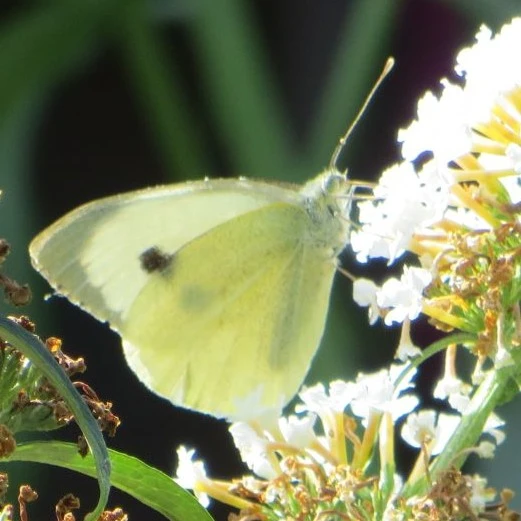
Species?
Pieris brassicae
